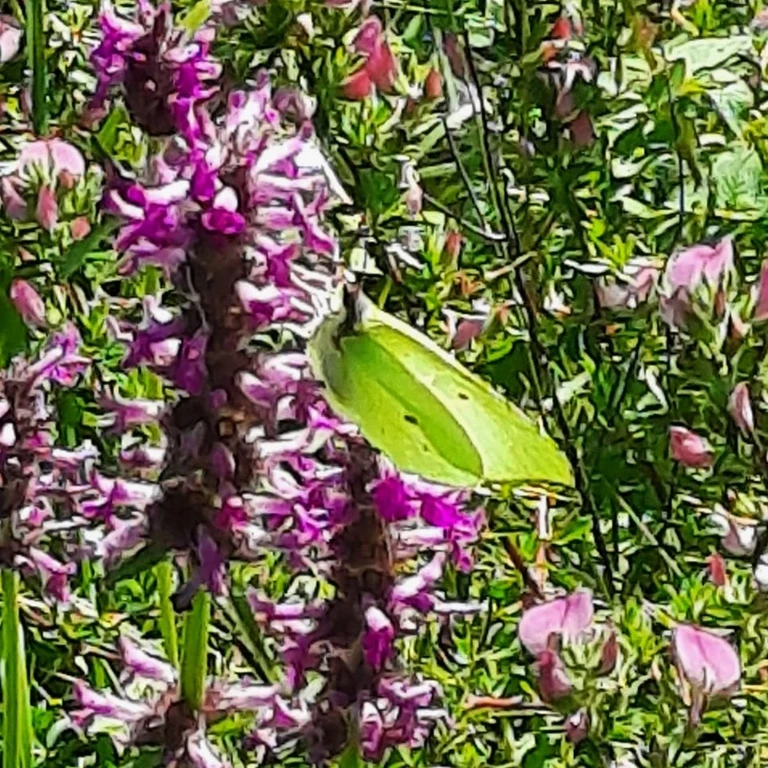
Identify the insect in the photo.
Gonepteryx rhamni
